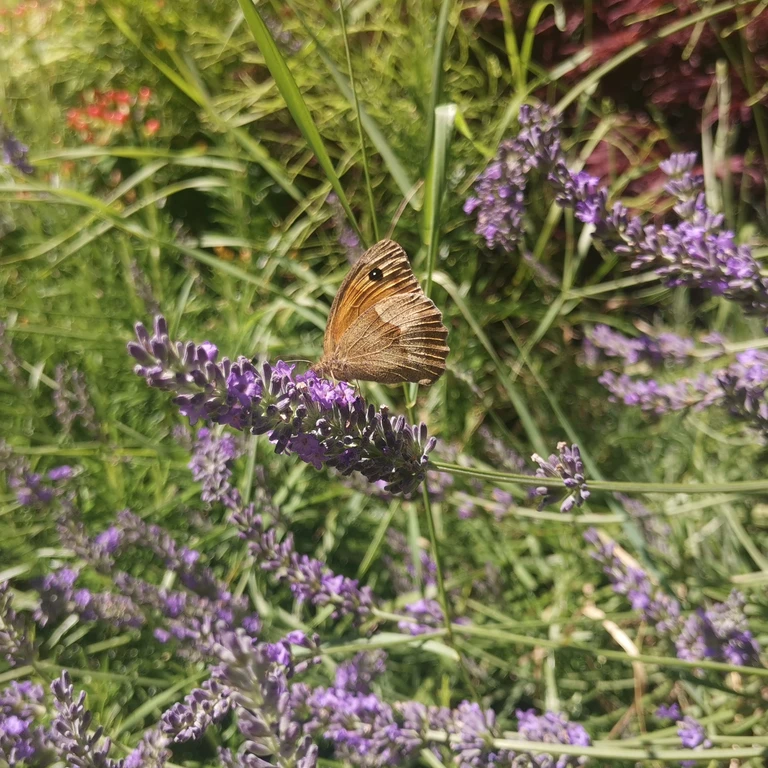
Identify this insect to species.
Maniola jurtina
